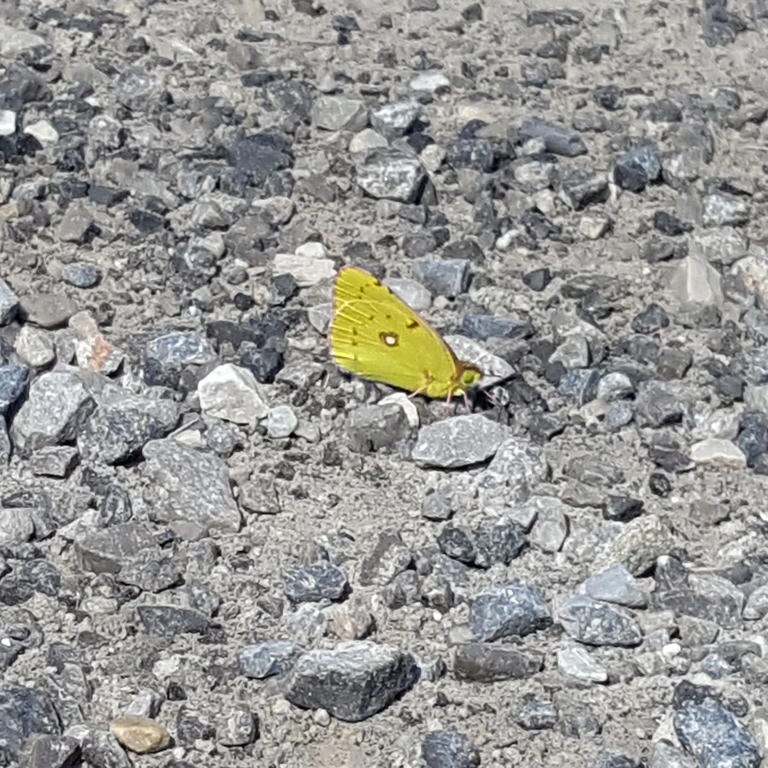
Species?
Colias croceus
